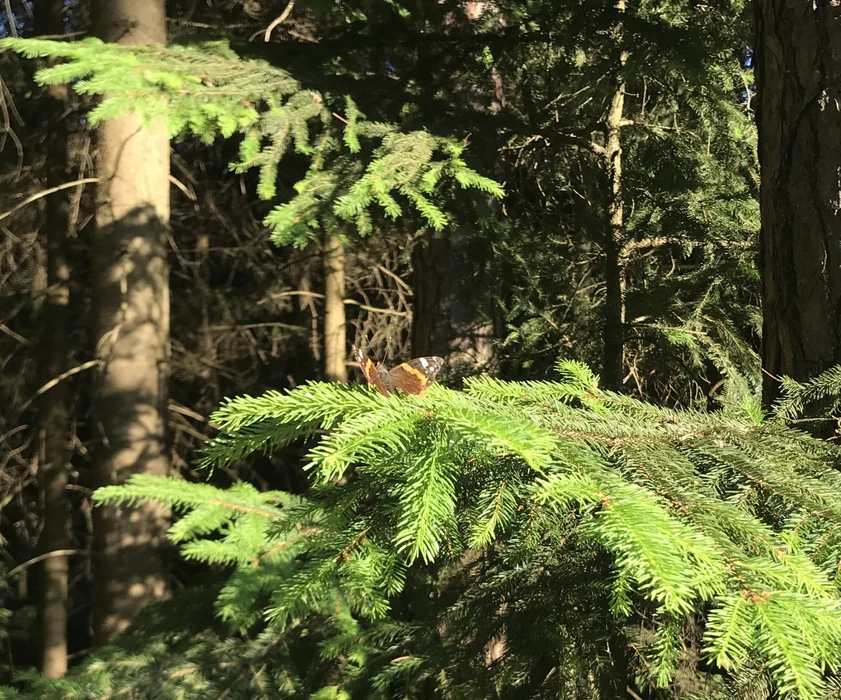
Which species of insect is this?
Vanessa atalanta
